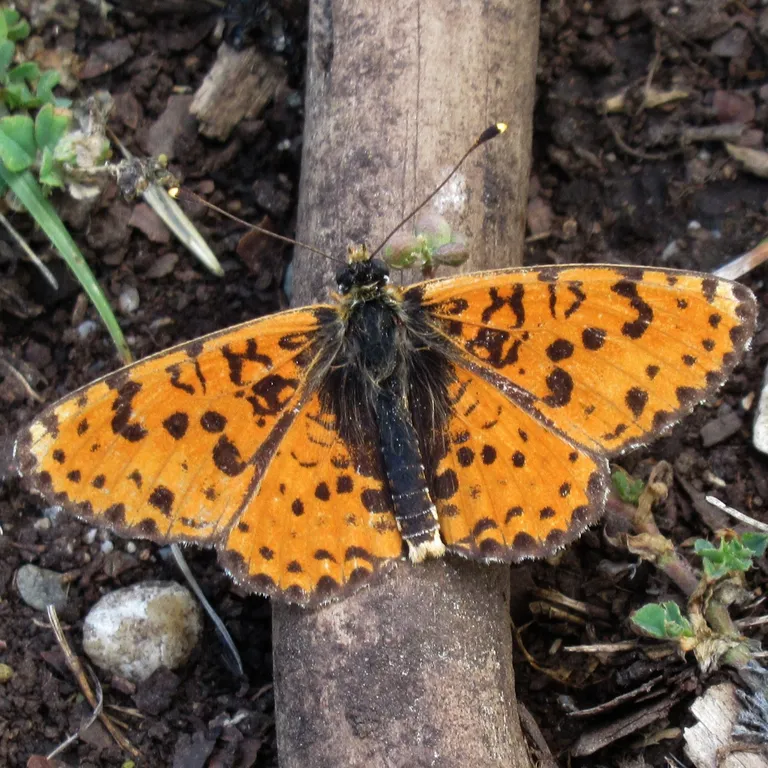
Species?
Melitaea didyma
